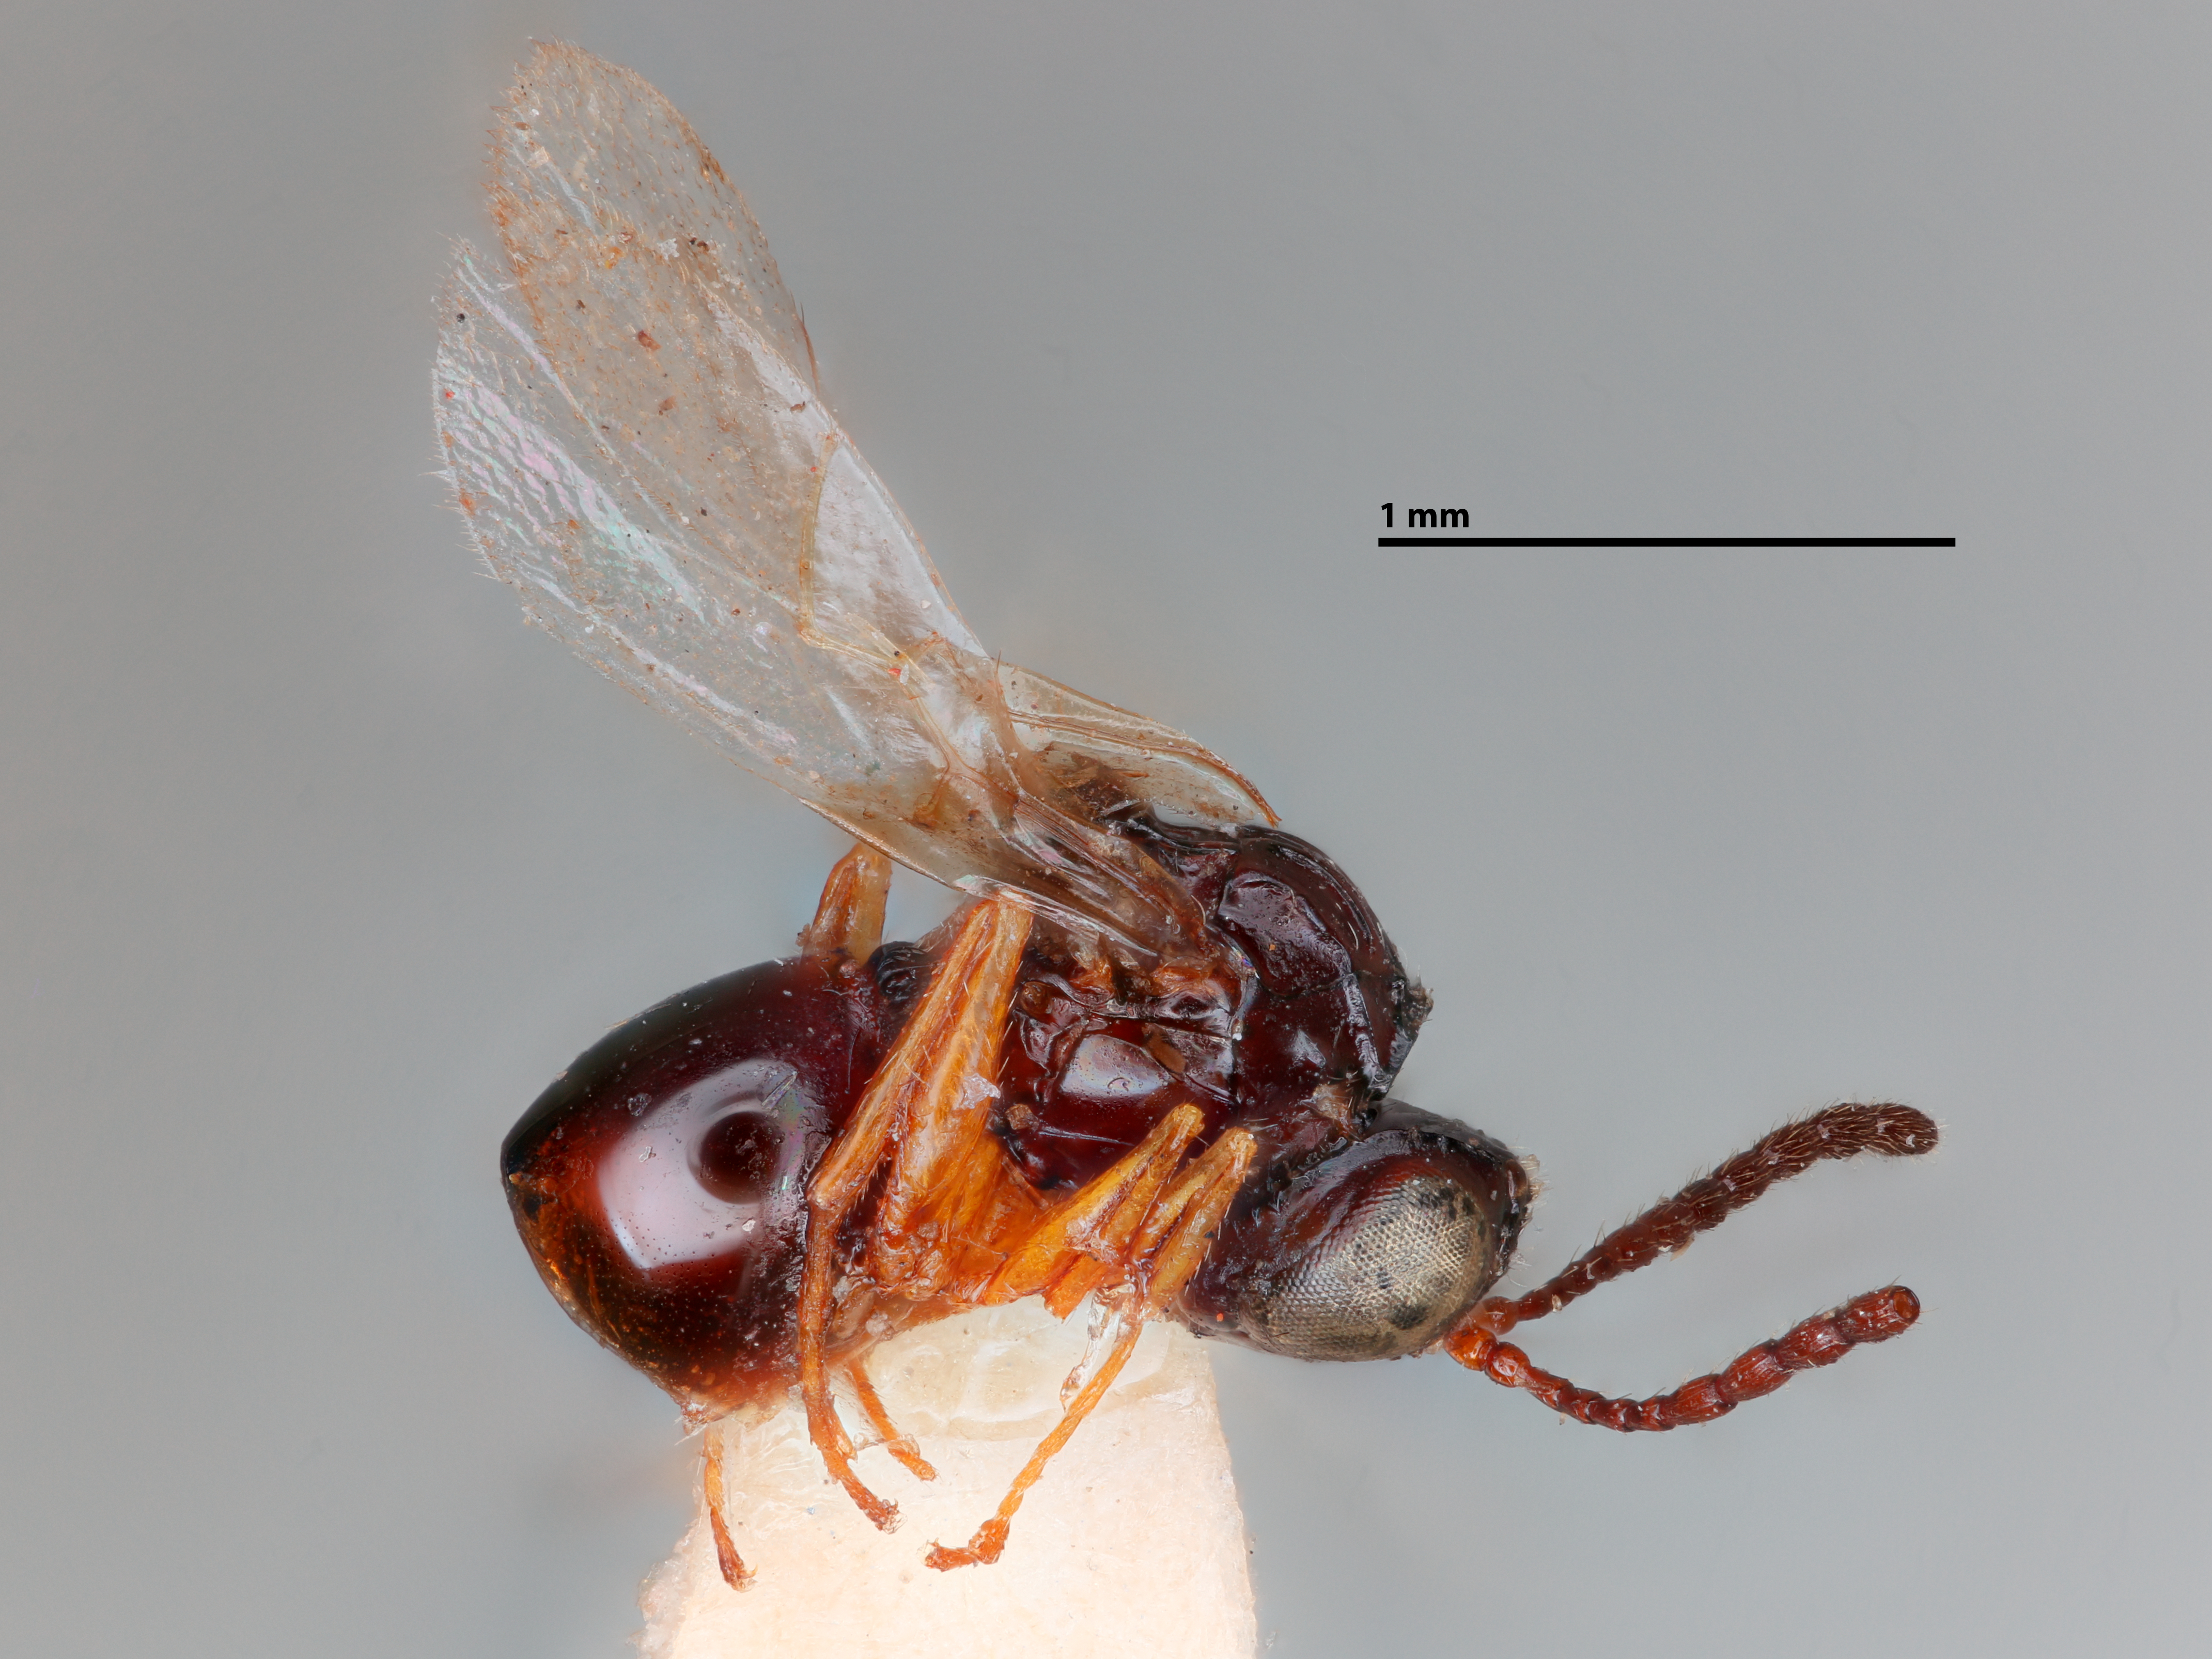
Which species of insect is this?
Penteucoila triloris
